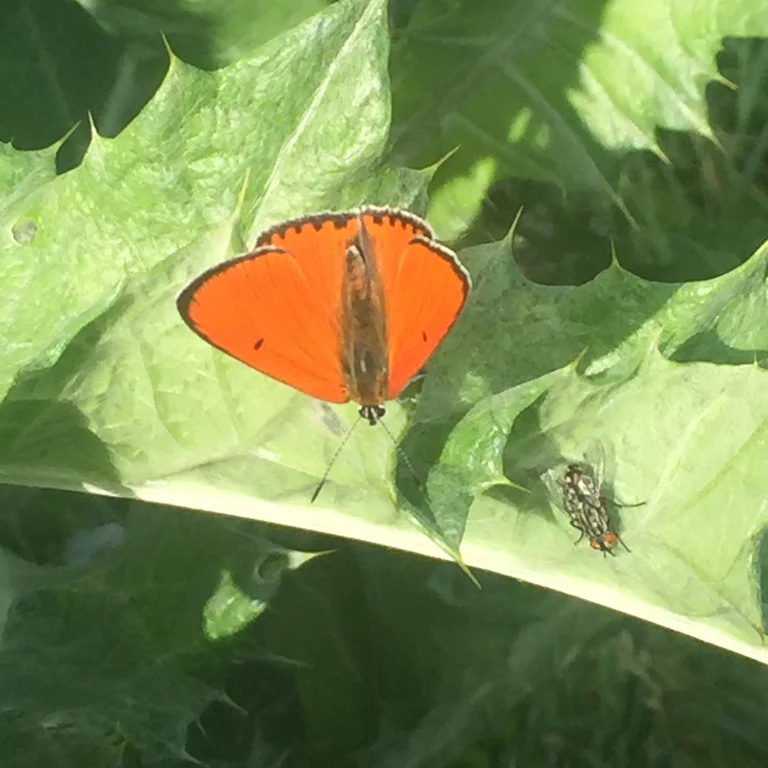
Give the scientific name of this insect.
Lycaena dispar
